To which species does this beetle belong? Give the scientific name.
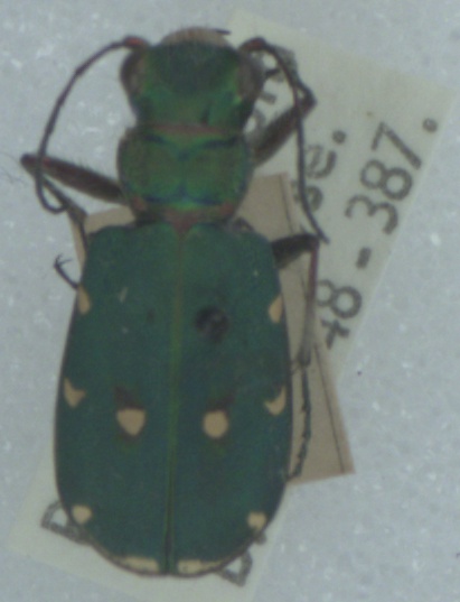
Cicindela campestris
